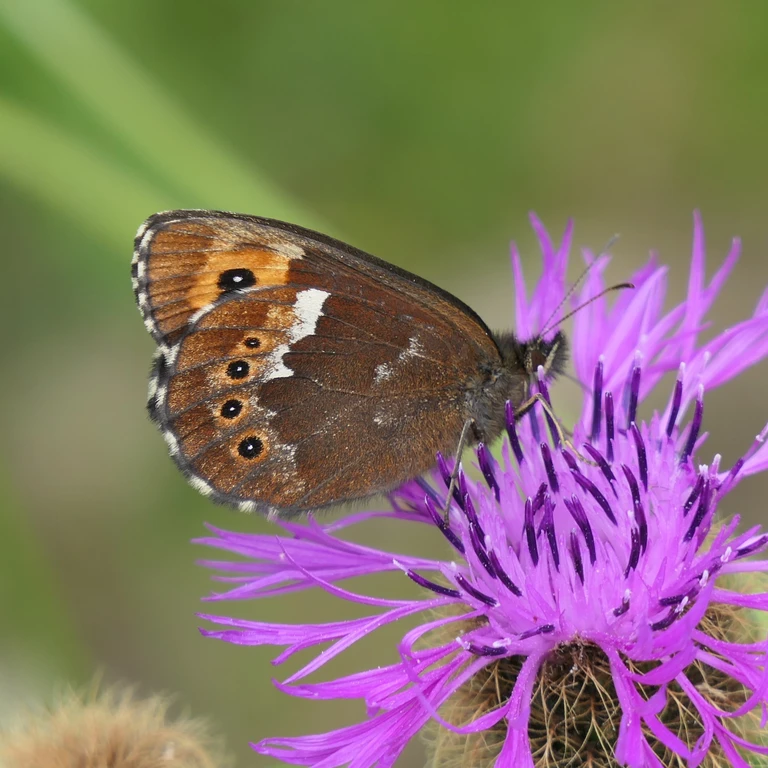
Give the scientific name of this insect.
Erebia ligea
